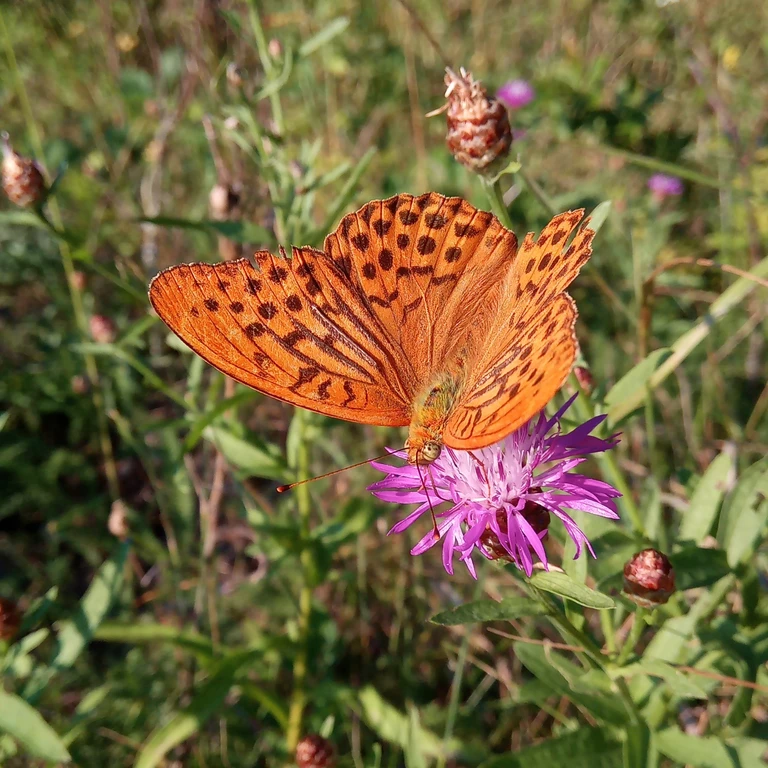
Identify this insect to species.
Argynnis paphia
